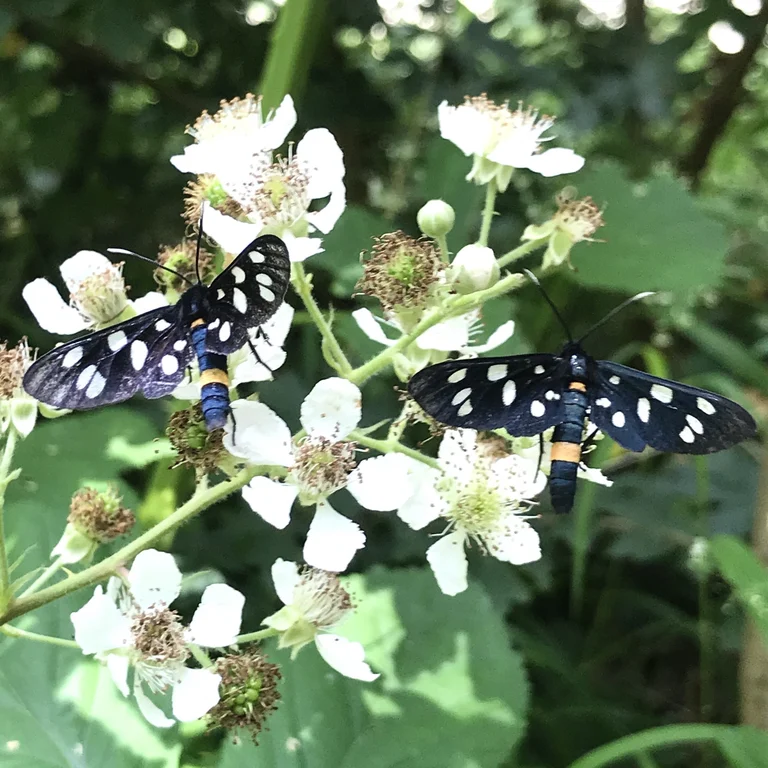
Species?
Amata phegea
